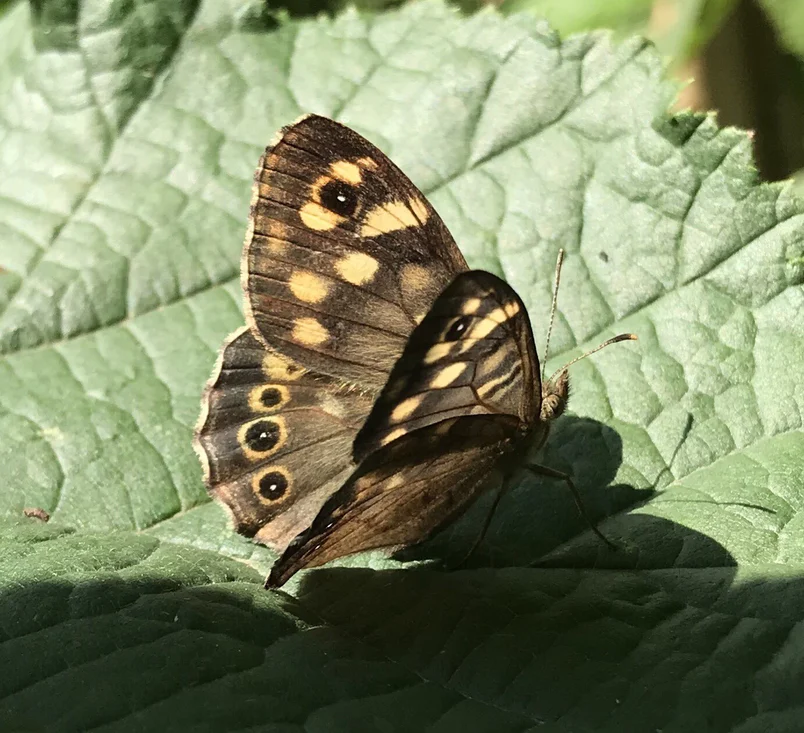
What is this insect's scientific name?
Pararge aegeria
